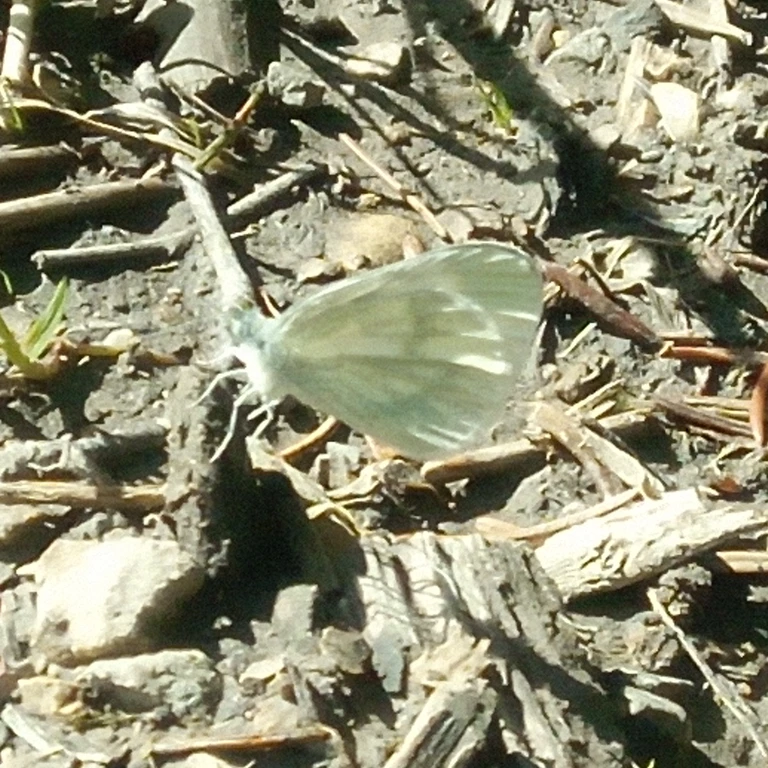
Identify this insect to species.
Leptidea sinapis/juvernica
